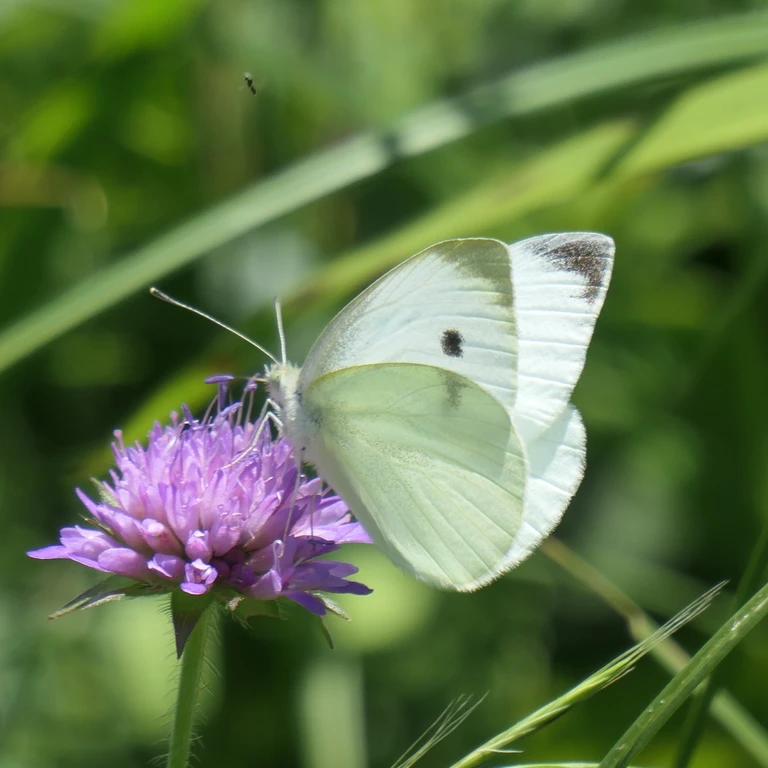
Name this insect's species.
Pieris rapae
